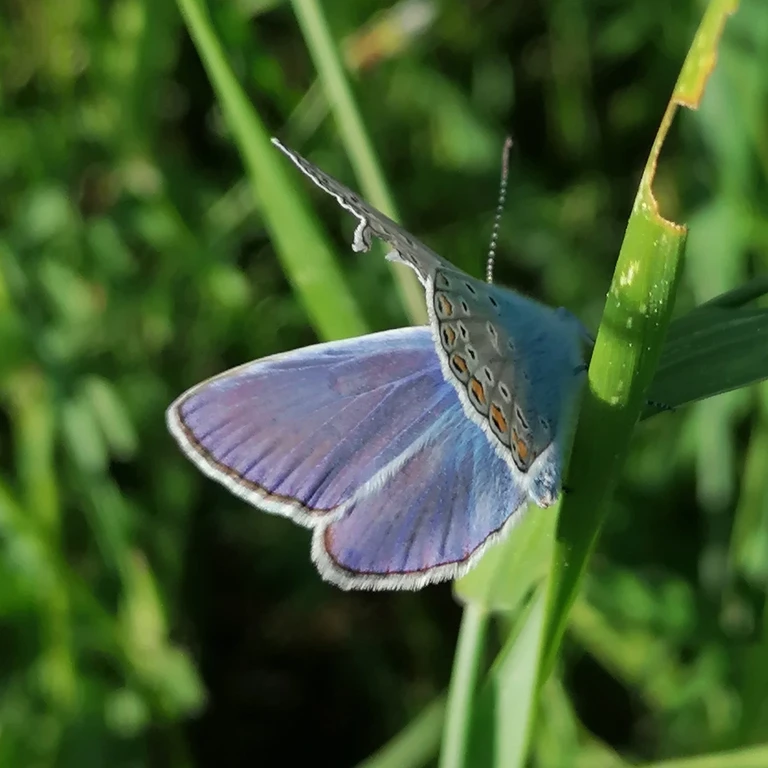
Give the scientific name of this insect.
Polyommatus icarus
